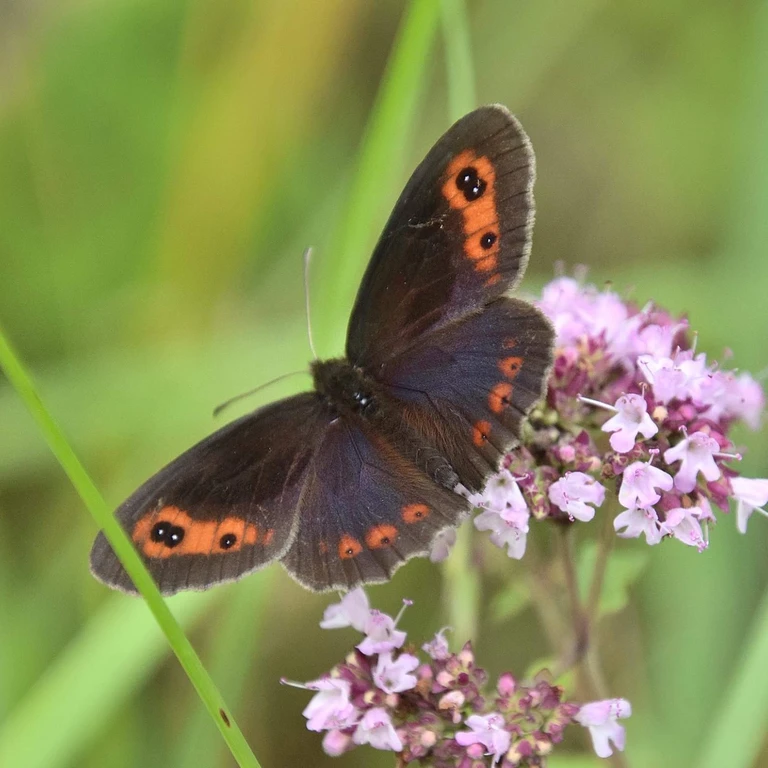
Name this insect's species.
Erebia aethiops
